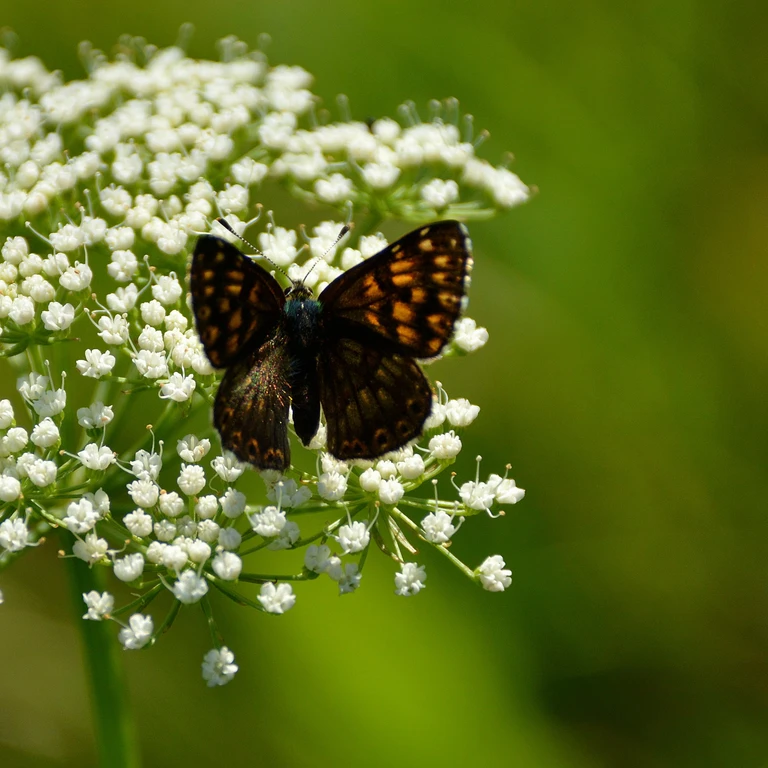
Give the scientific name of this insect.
Hamearis lucina
